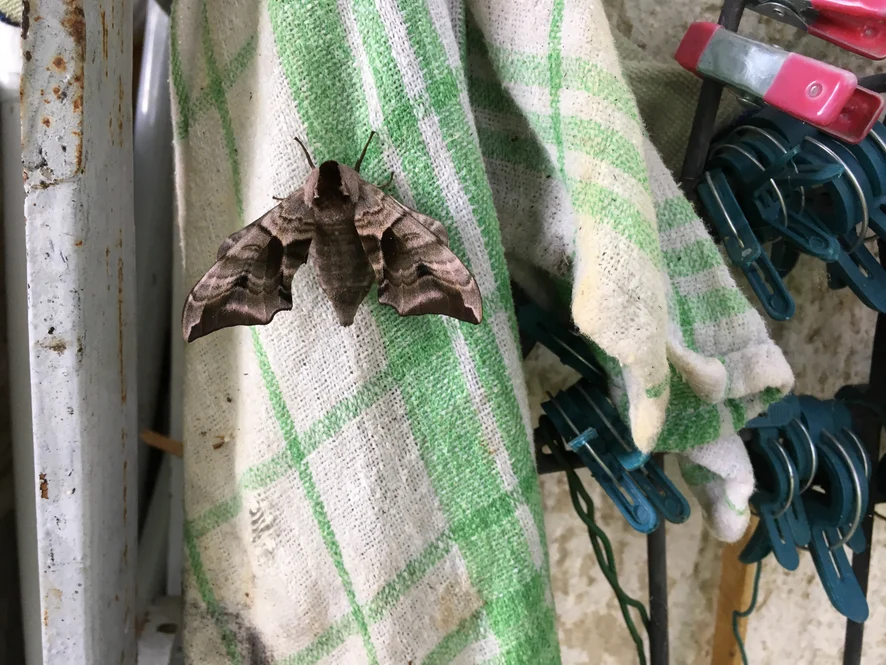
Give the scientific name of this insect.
Smerinthus ocellata
